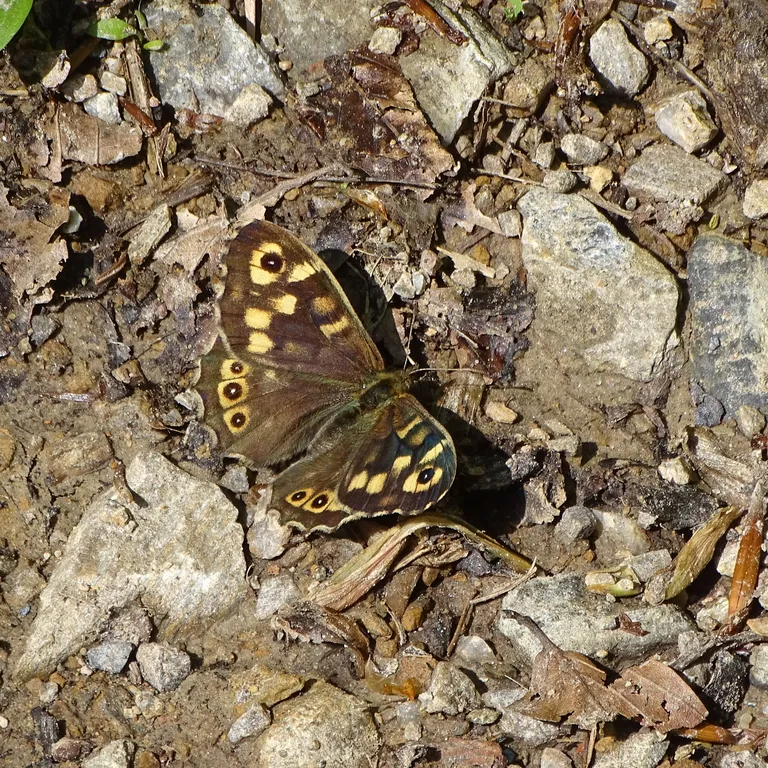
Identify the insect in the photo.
Pararge aegeria
